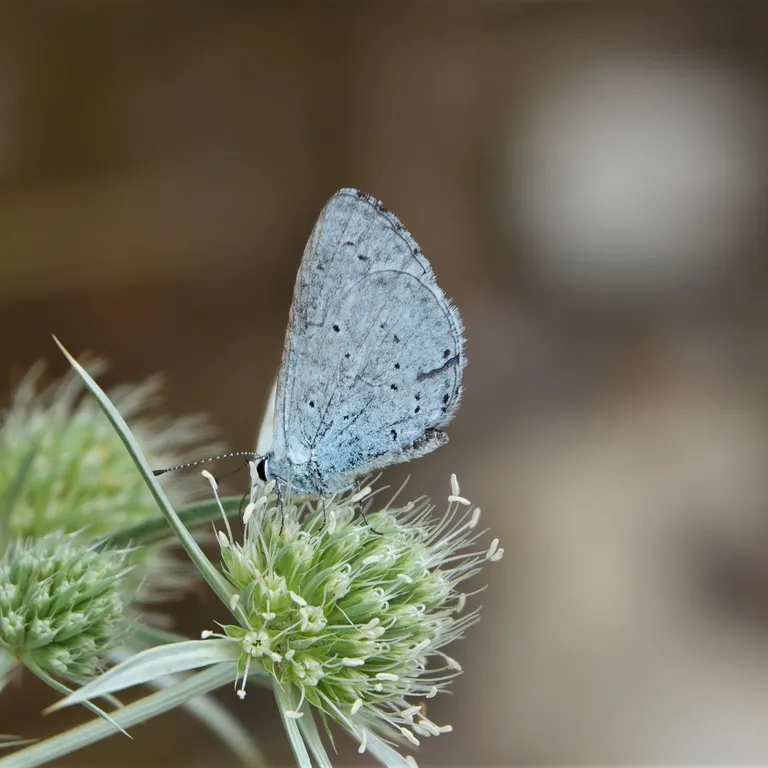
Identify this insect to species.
Celastrina argiolus
